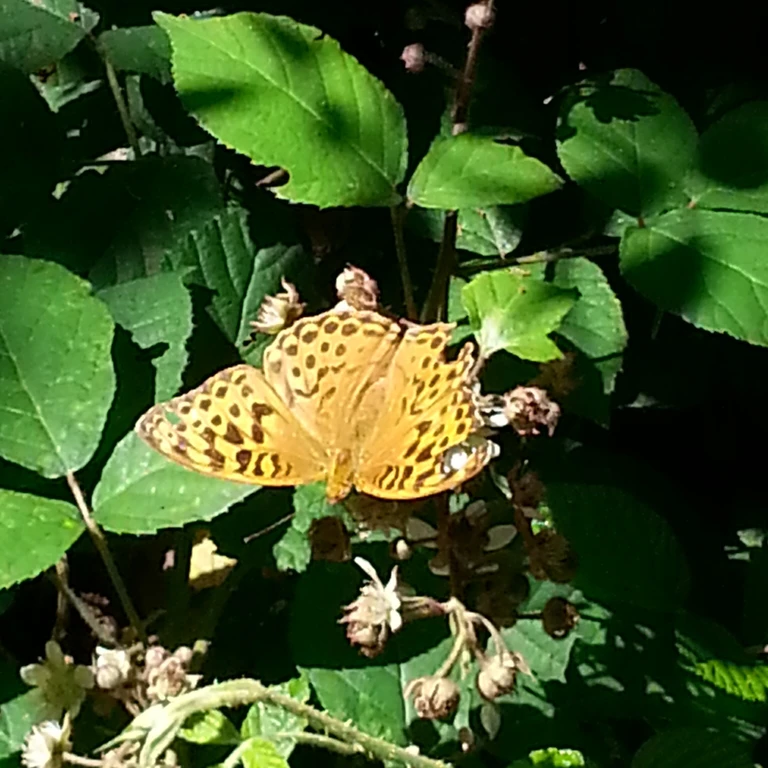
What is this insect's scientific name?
Argynnis paphia
